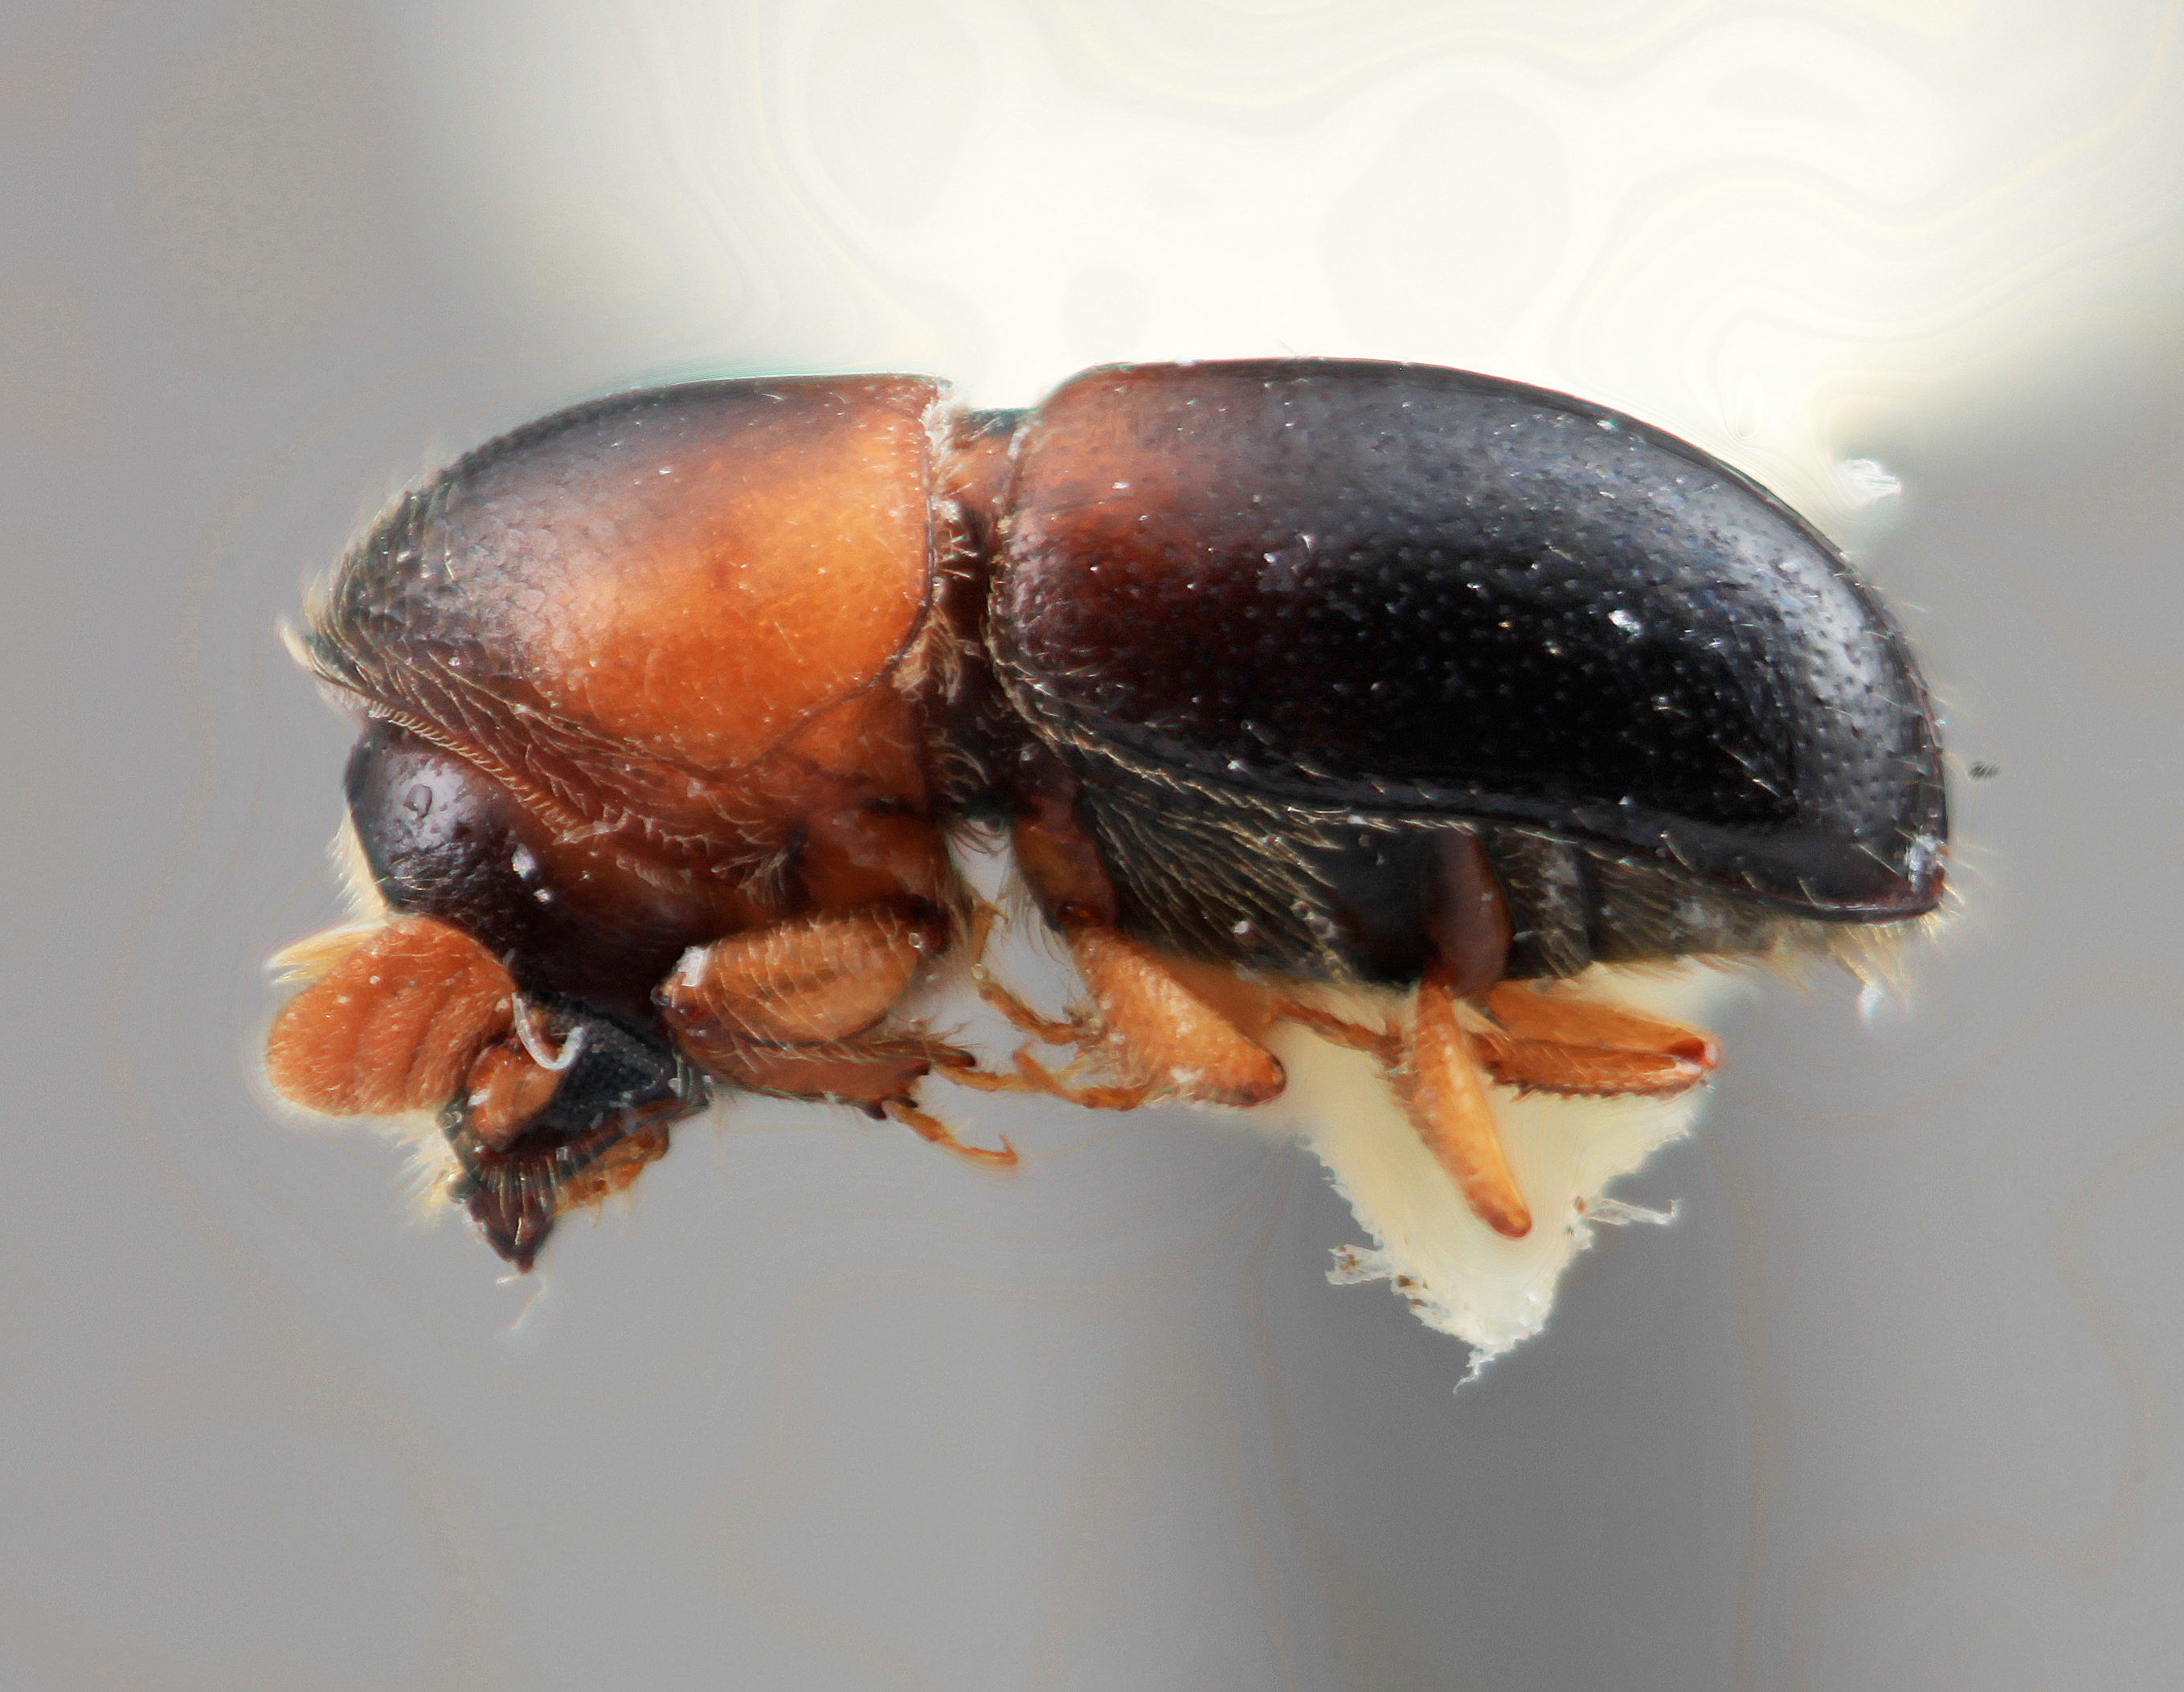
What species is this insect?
Corthylus noguerai
